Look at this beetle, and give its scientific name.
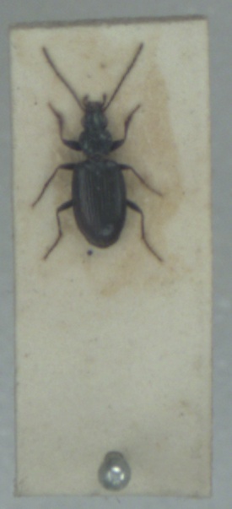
Bembidion atrocaeruleum
